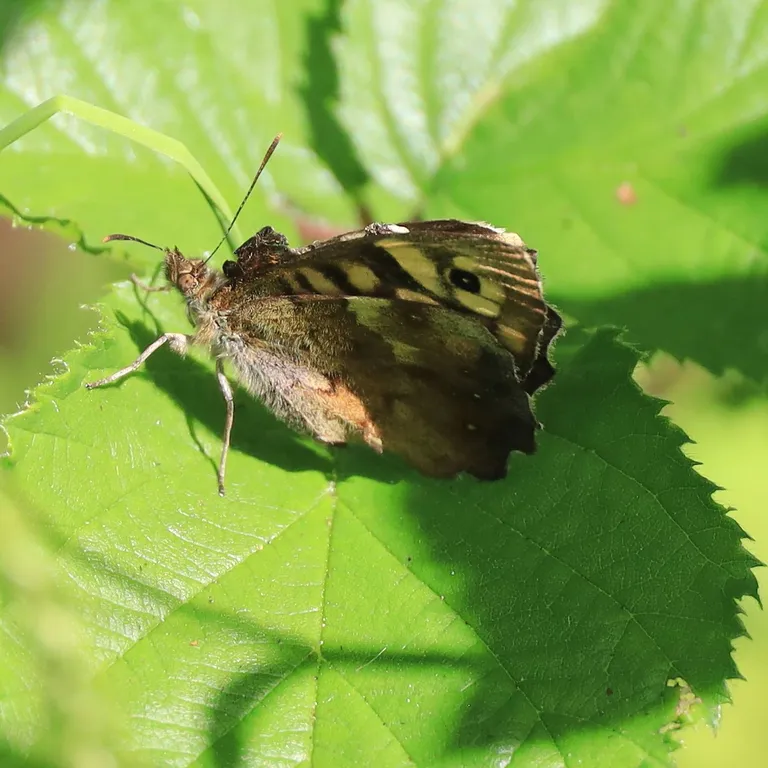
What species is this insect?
Pararge aegeria
